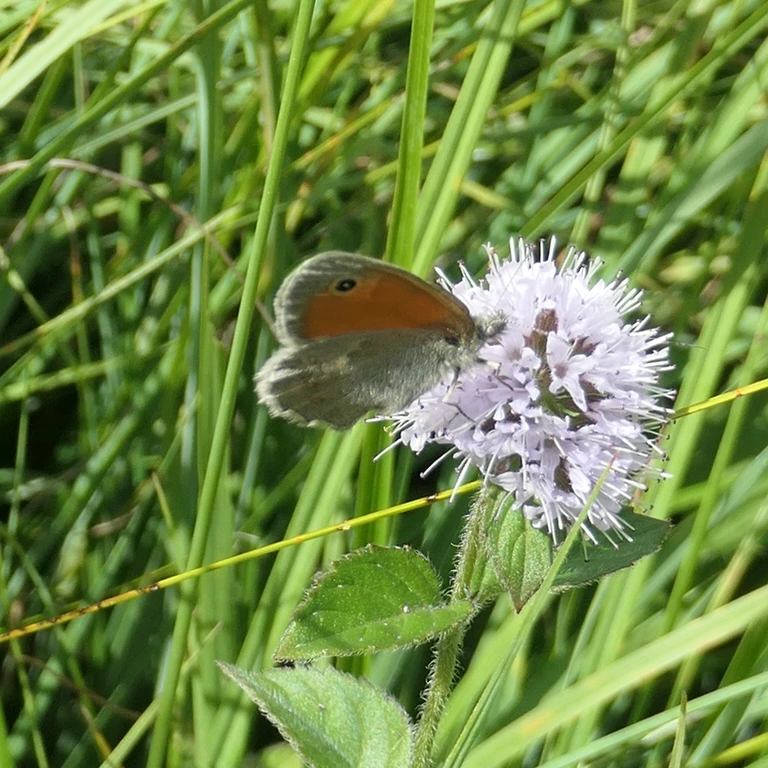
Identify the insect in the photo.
Coenonympha pamphilus
